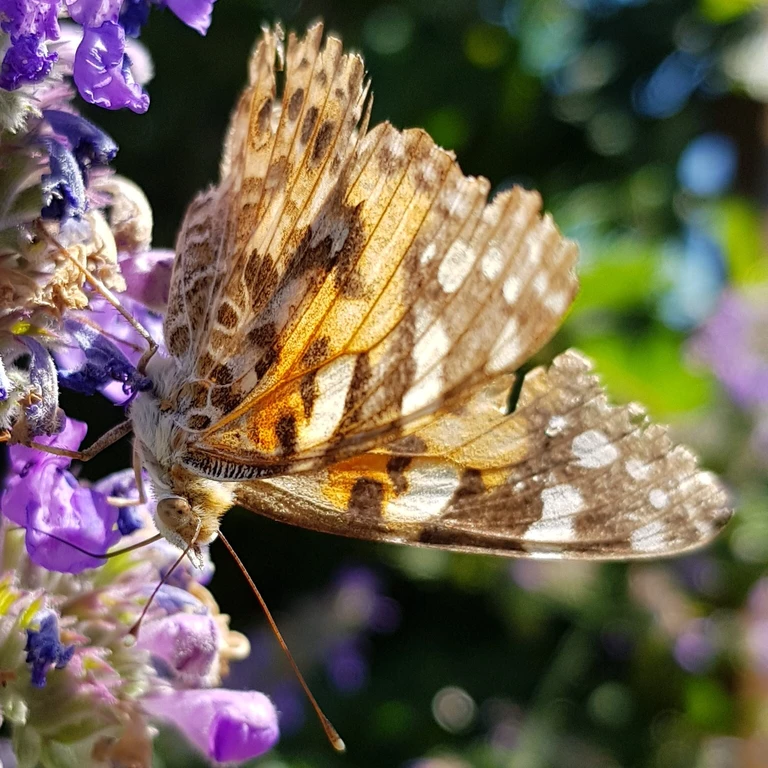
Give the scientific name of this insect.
Vanessa cardui
